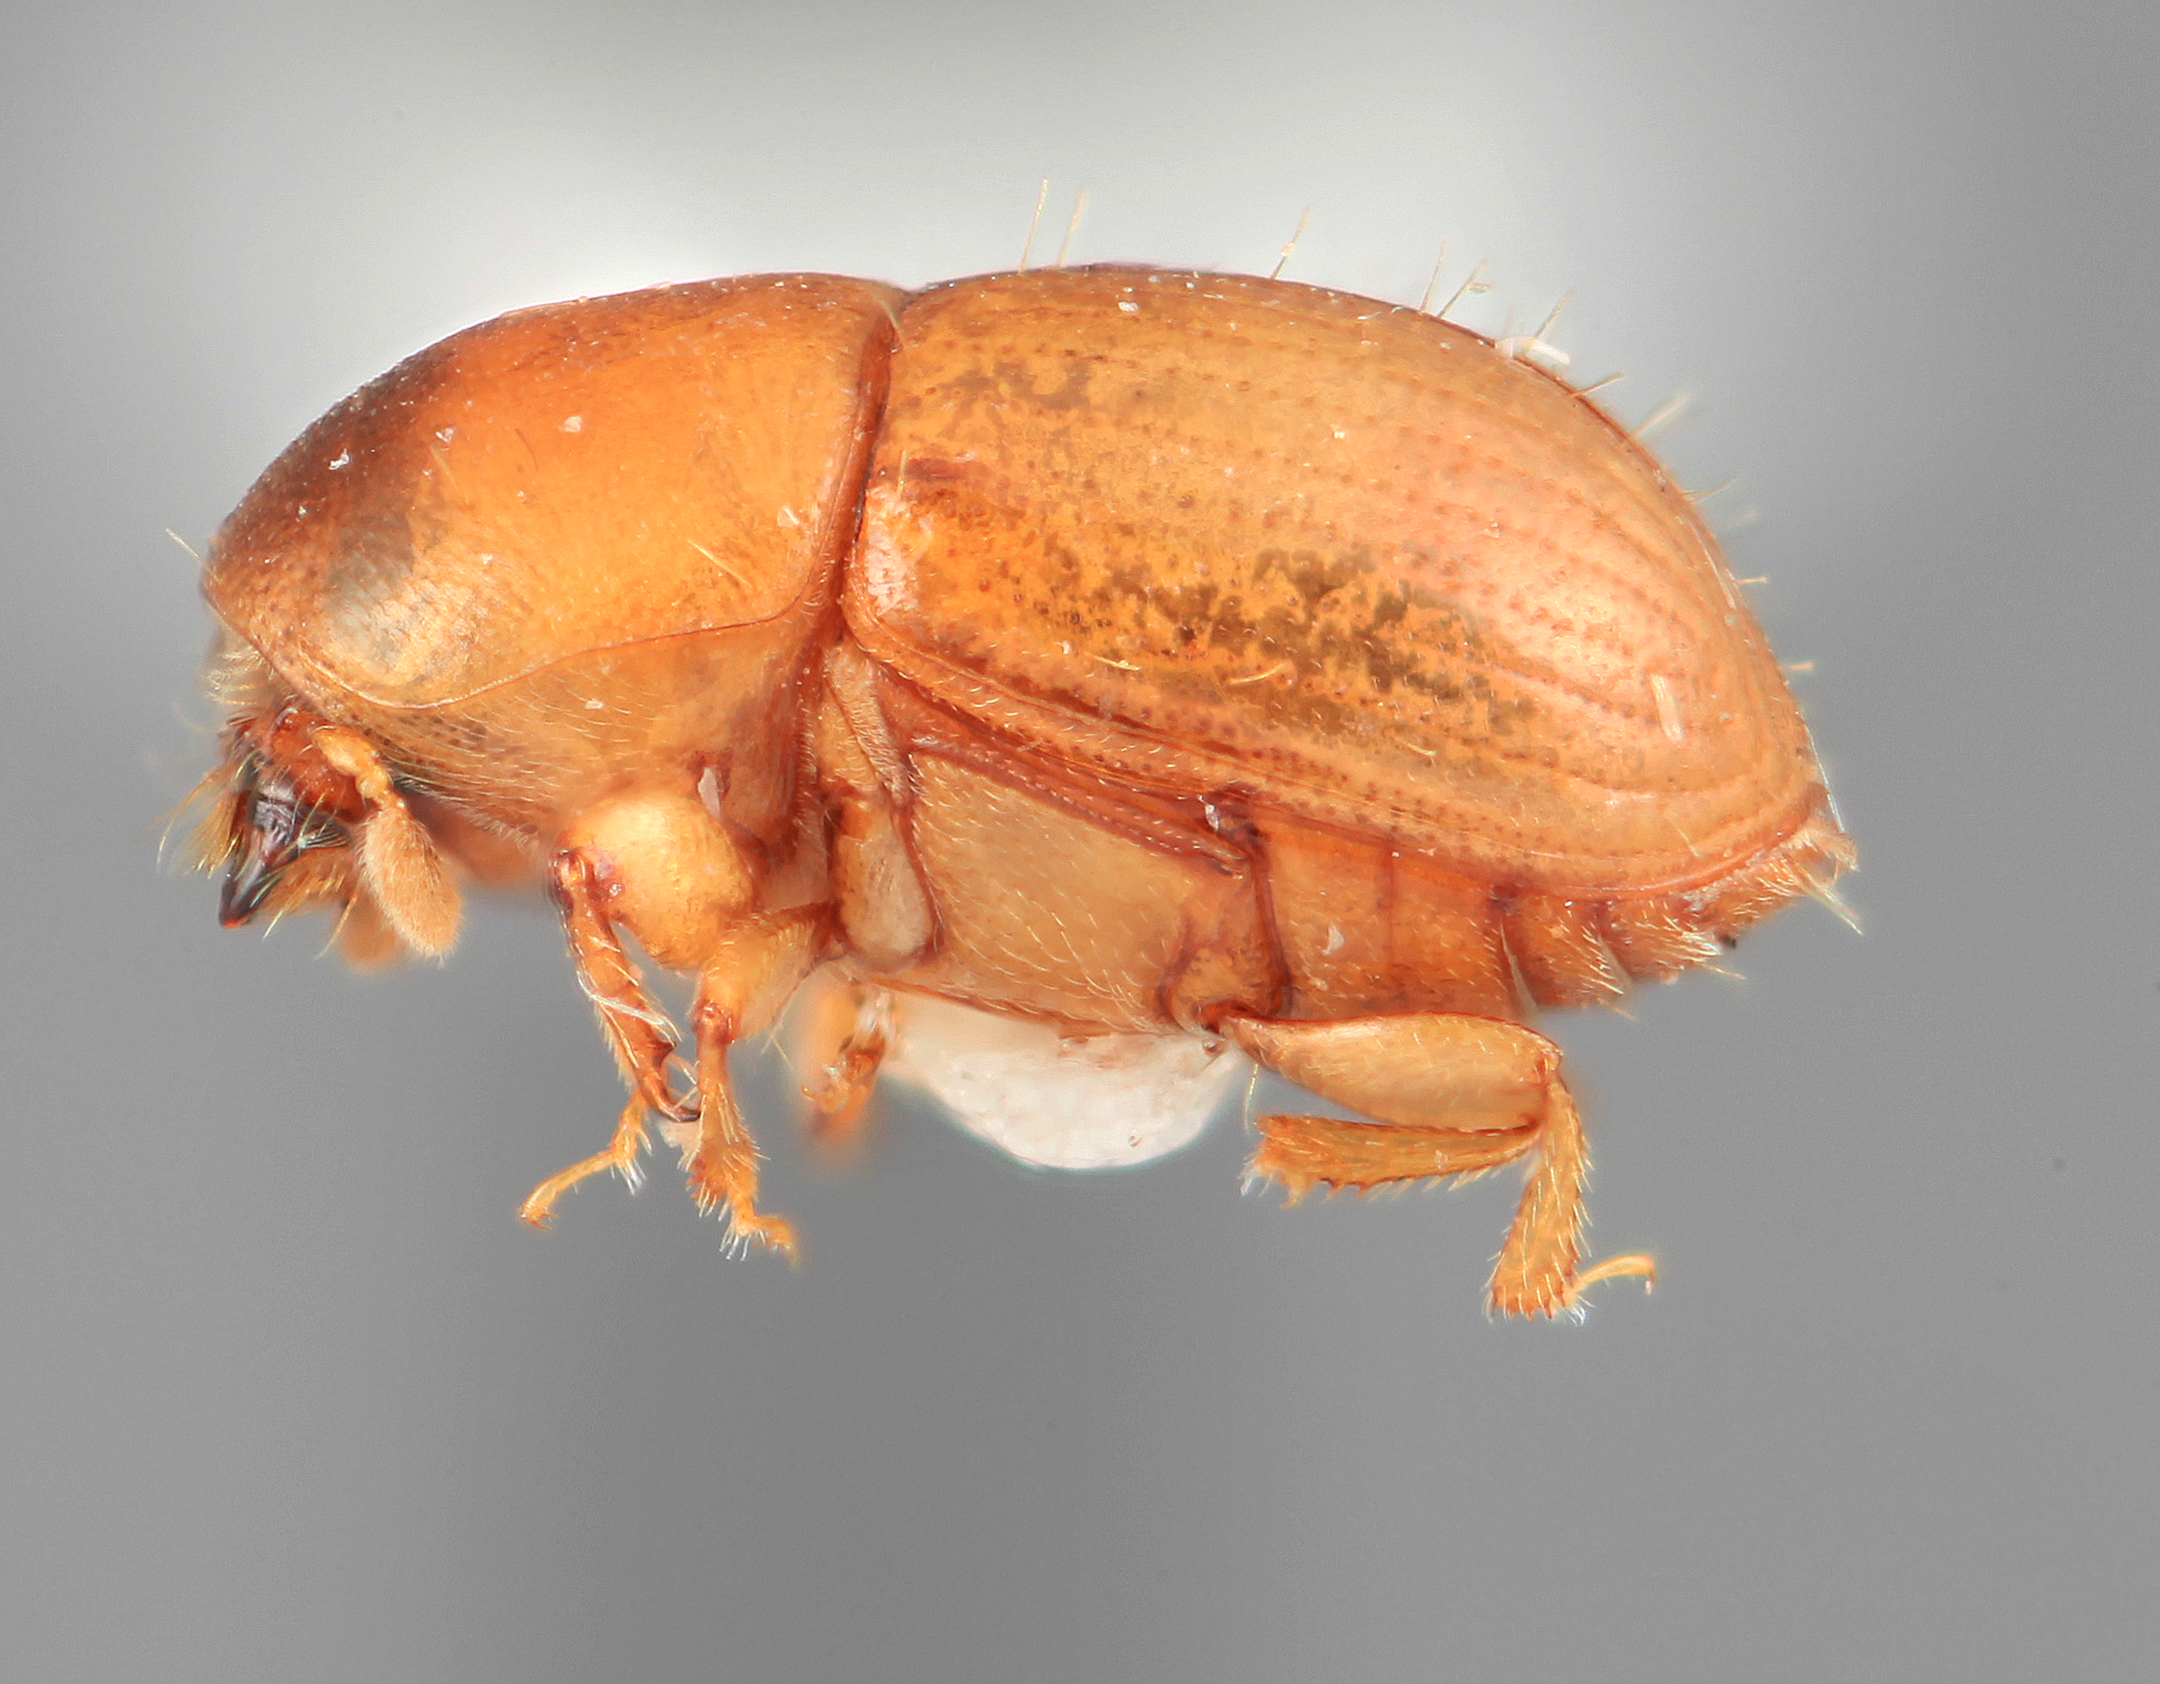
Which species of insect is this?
Scolytodes obesus
